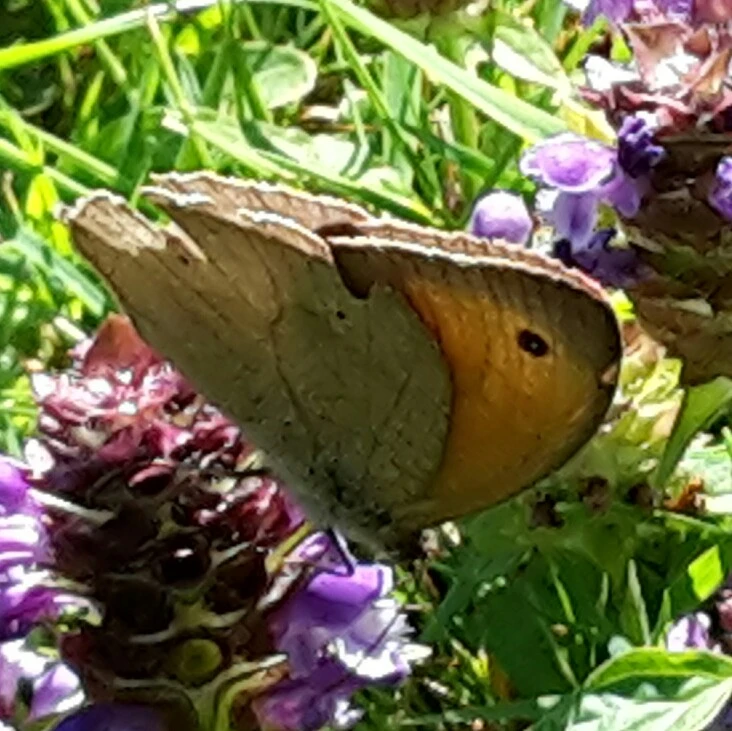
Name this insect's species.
Maniola jurtina
